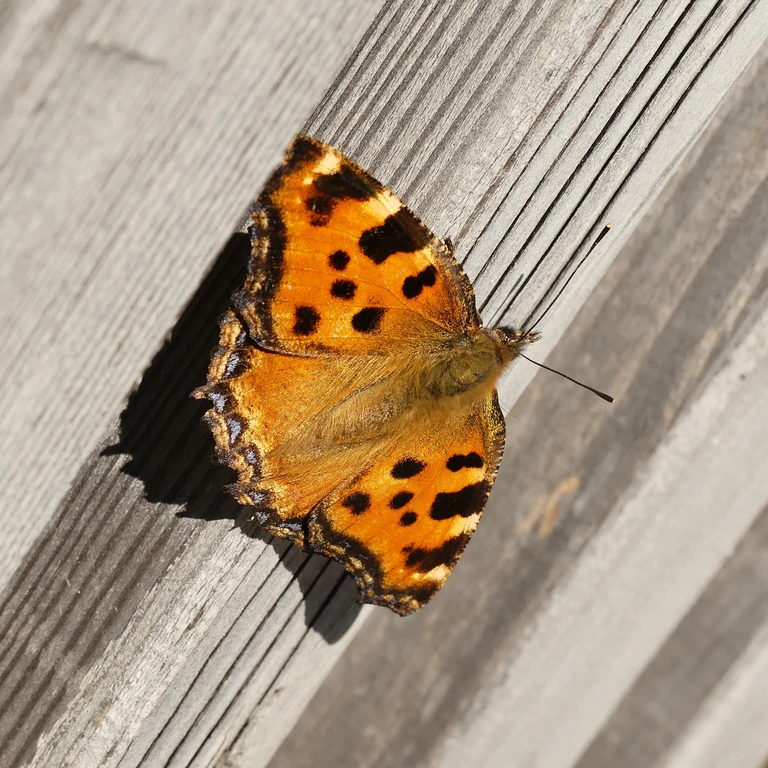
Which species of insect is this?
Nymphalis polychloros
